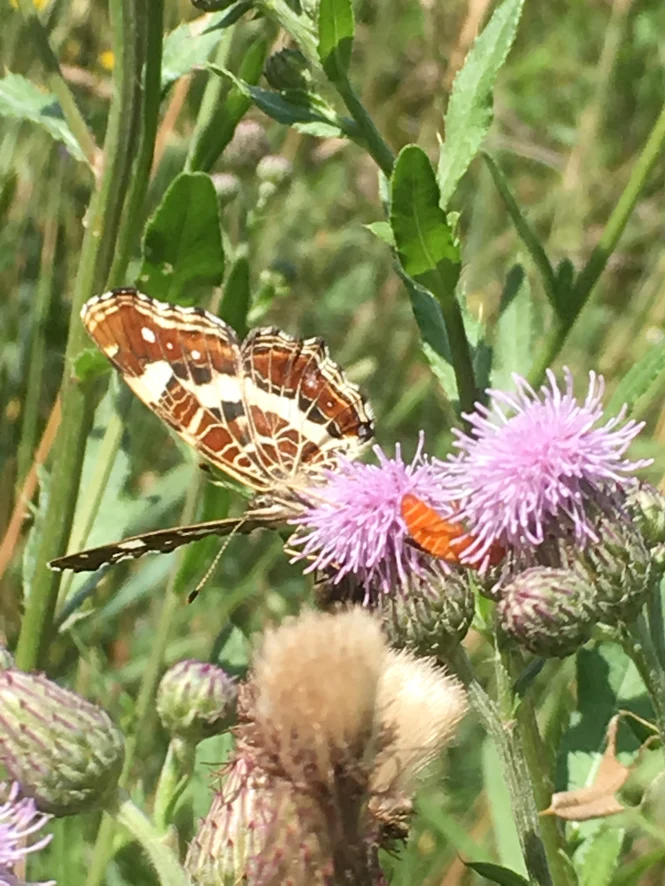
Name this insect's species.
Araschnia levana
